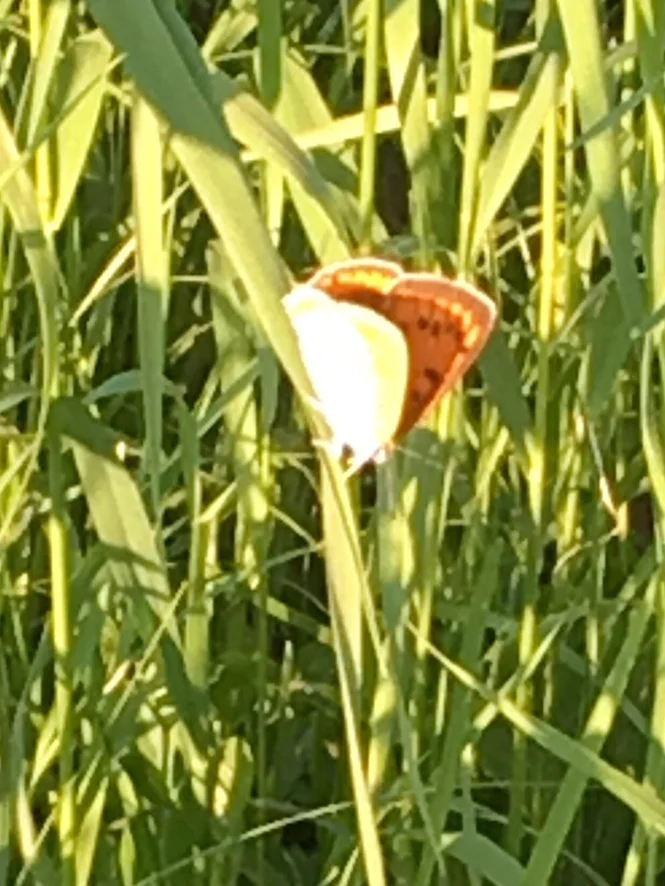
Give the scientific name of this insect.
Lycaena dispar
